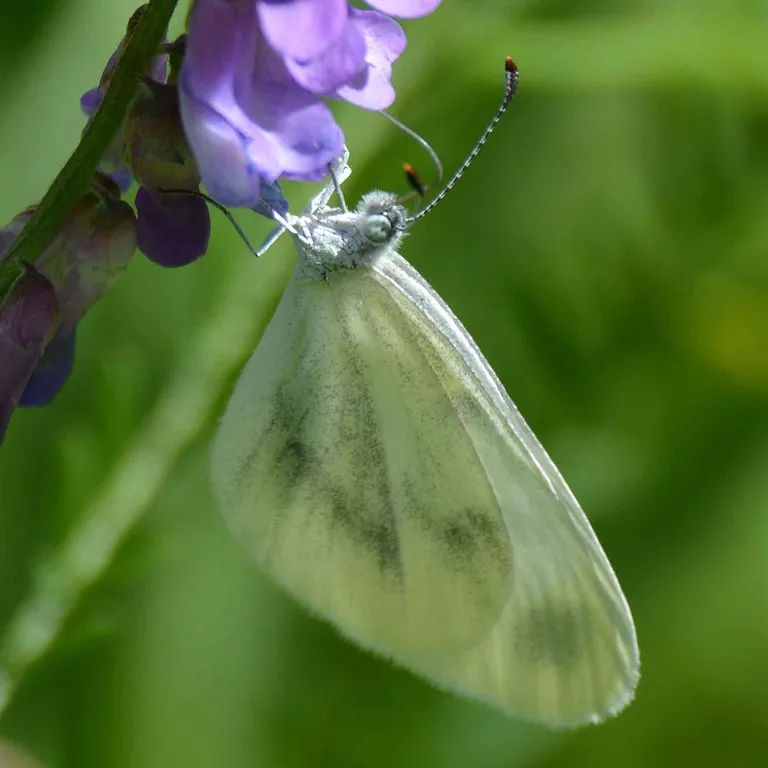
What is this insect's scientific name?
Leptidea sinapis/juvernica
